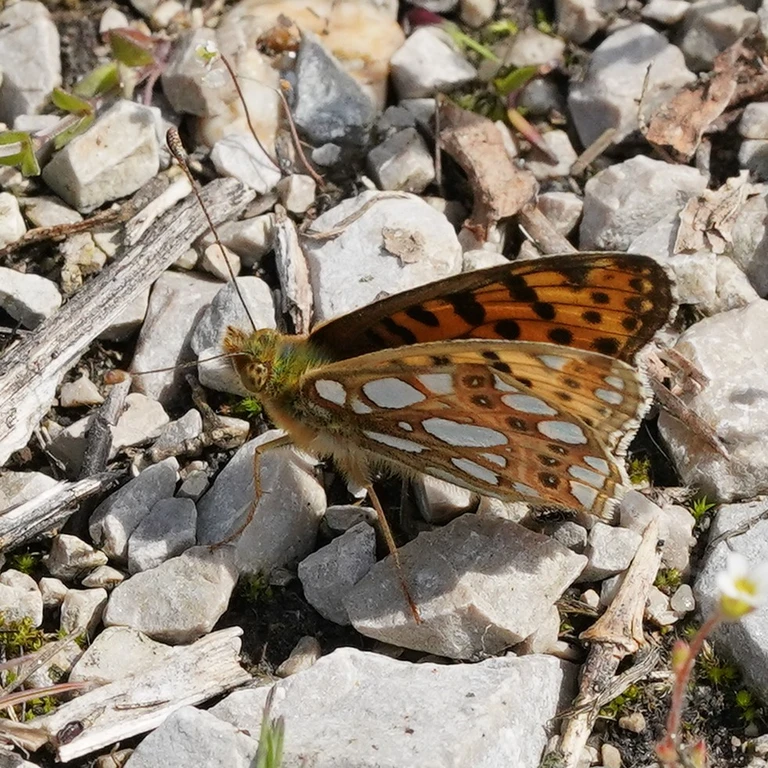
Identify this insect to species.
Issoria lathonia
